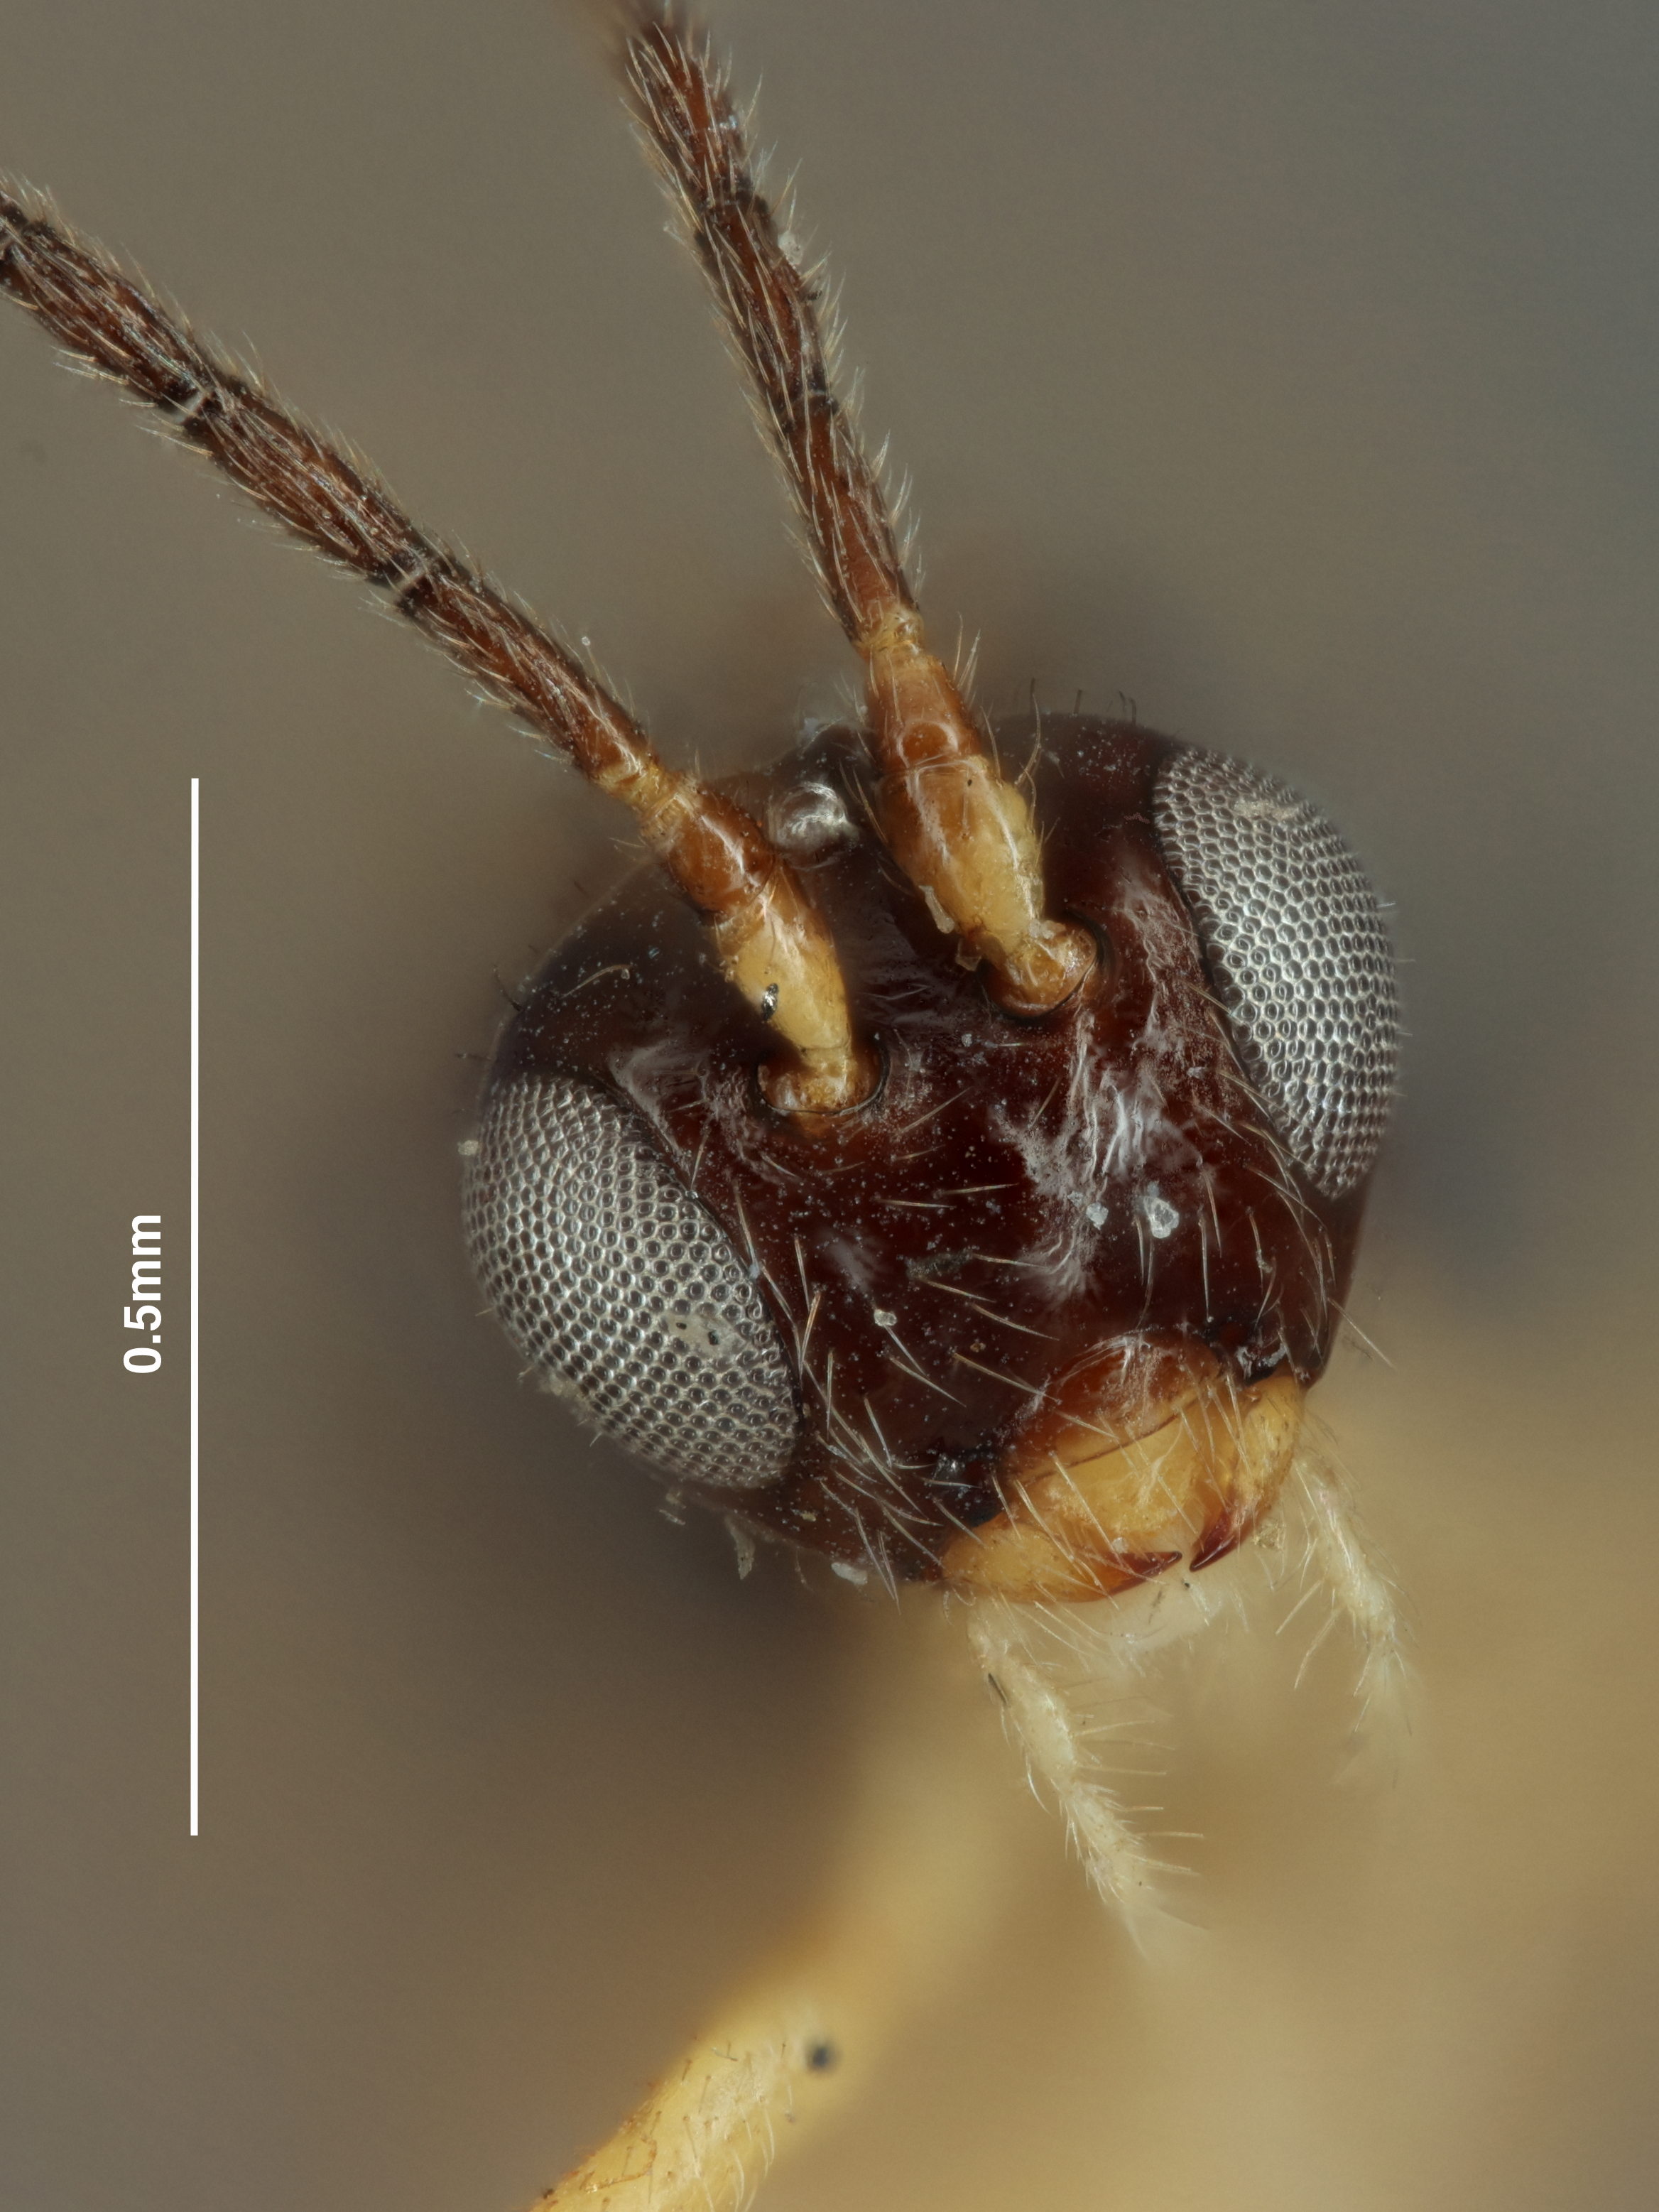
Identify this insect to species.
Opius paulus
